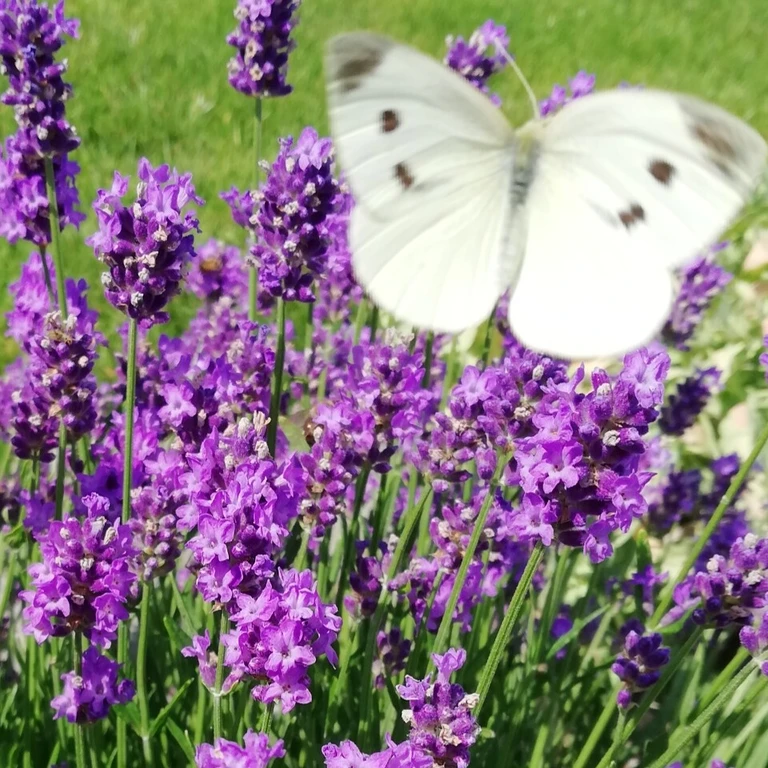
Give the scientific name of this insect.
Pieris rapae
